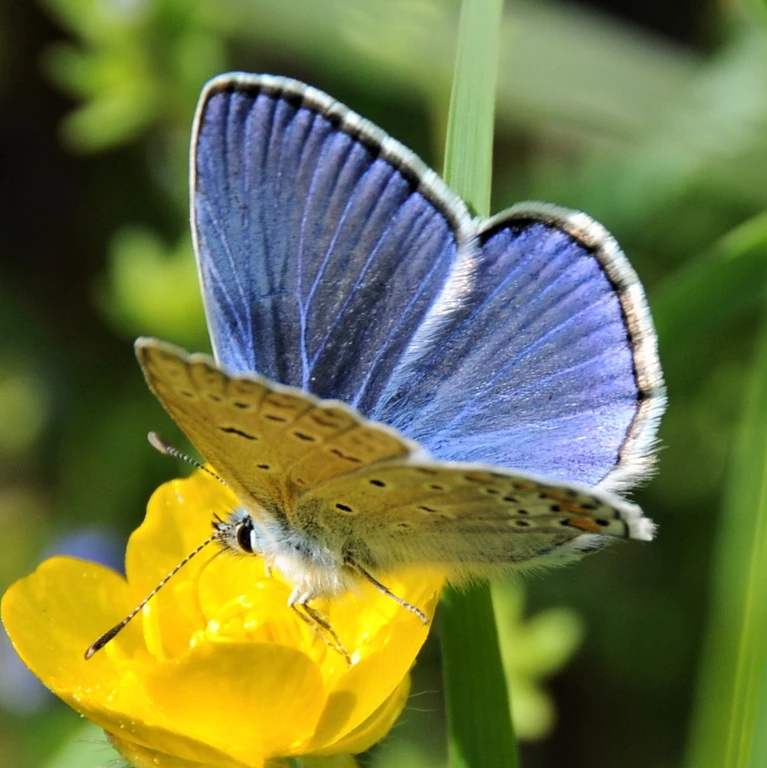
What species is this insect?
Polyommatus icarus
